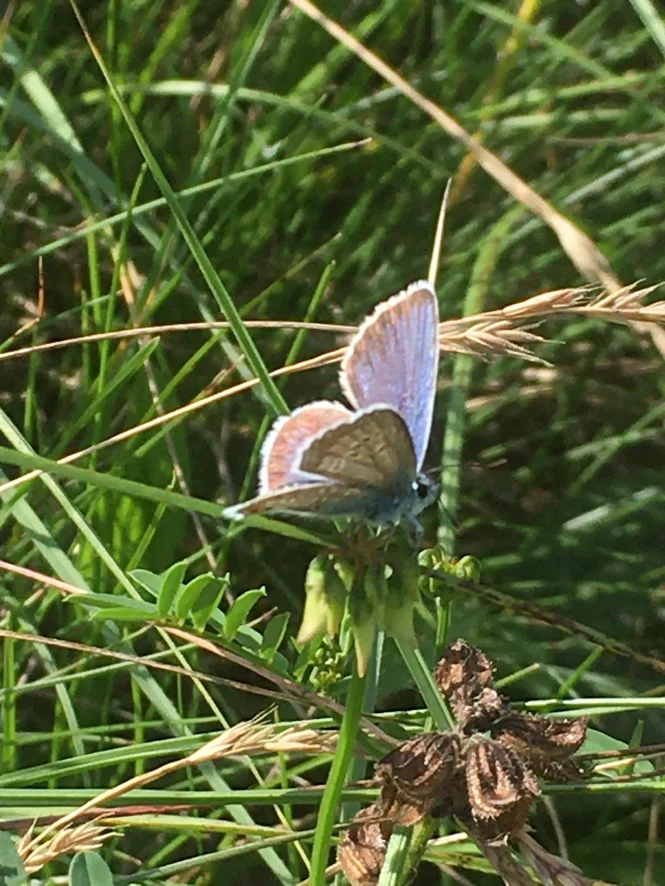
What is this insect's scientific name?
Plebejus argus
